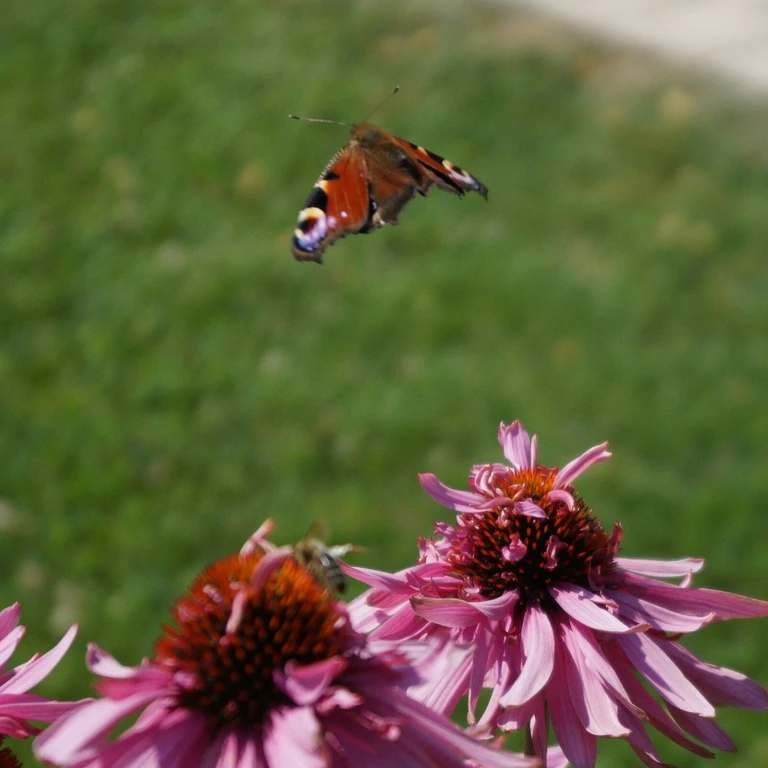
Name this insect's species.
Aglais io
